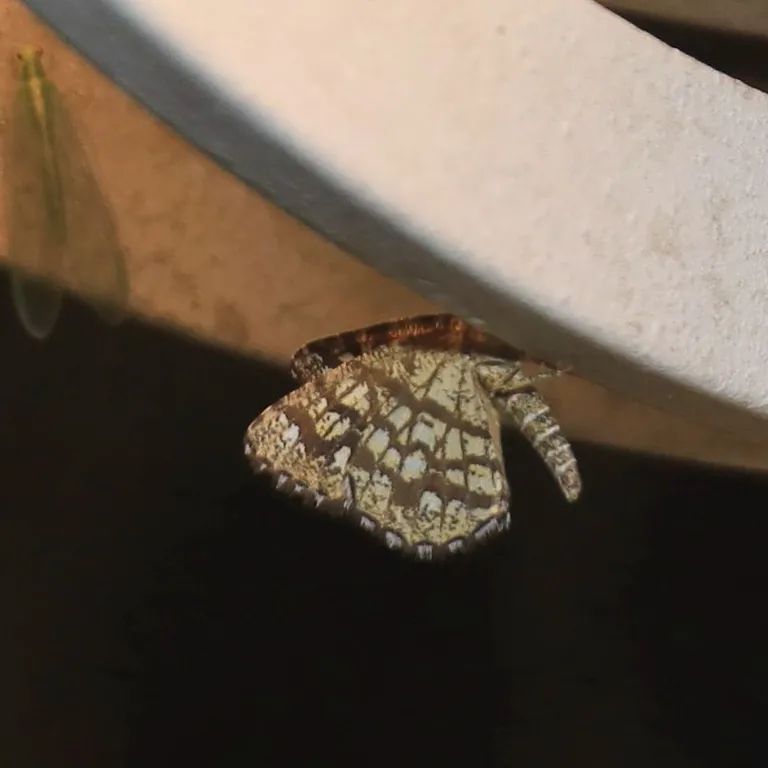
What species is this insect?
Chiasmia clathrata
